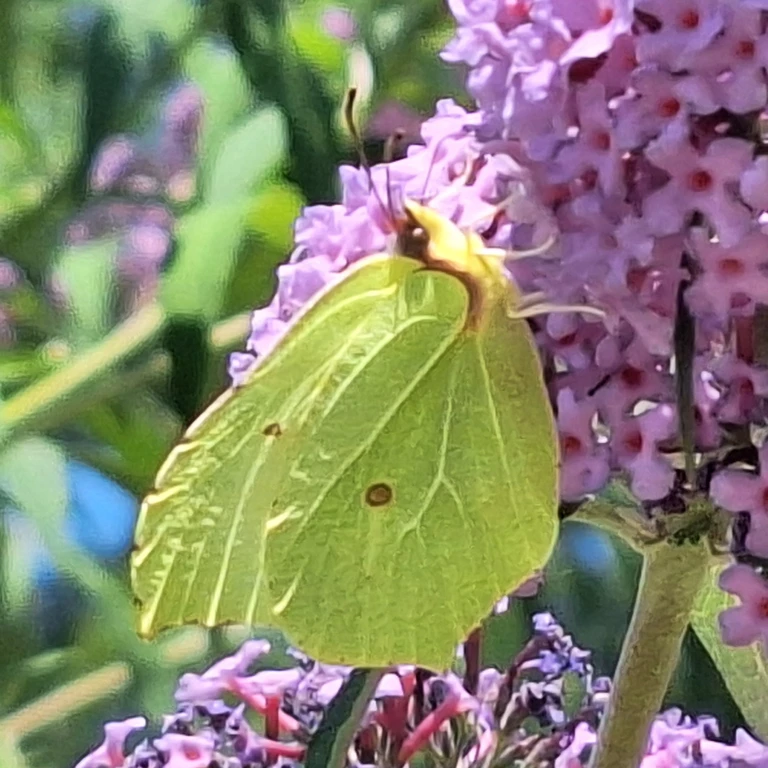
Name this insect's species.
Gonepteryx rhamni
